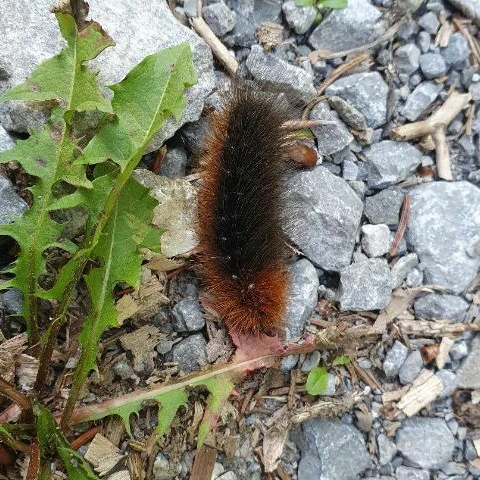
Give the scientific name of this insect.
Arctia caja
